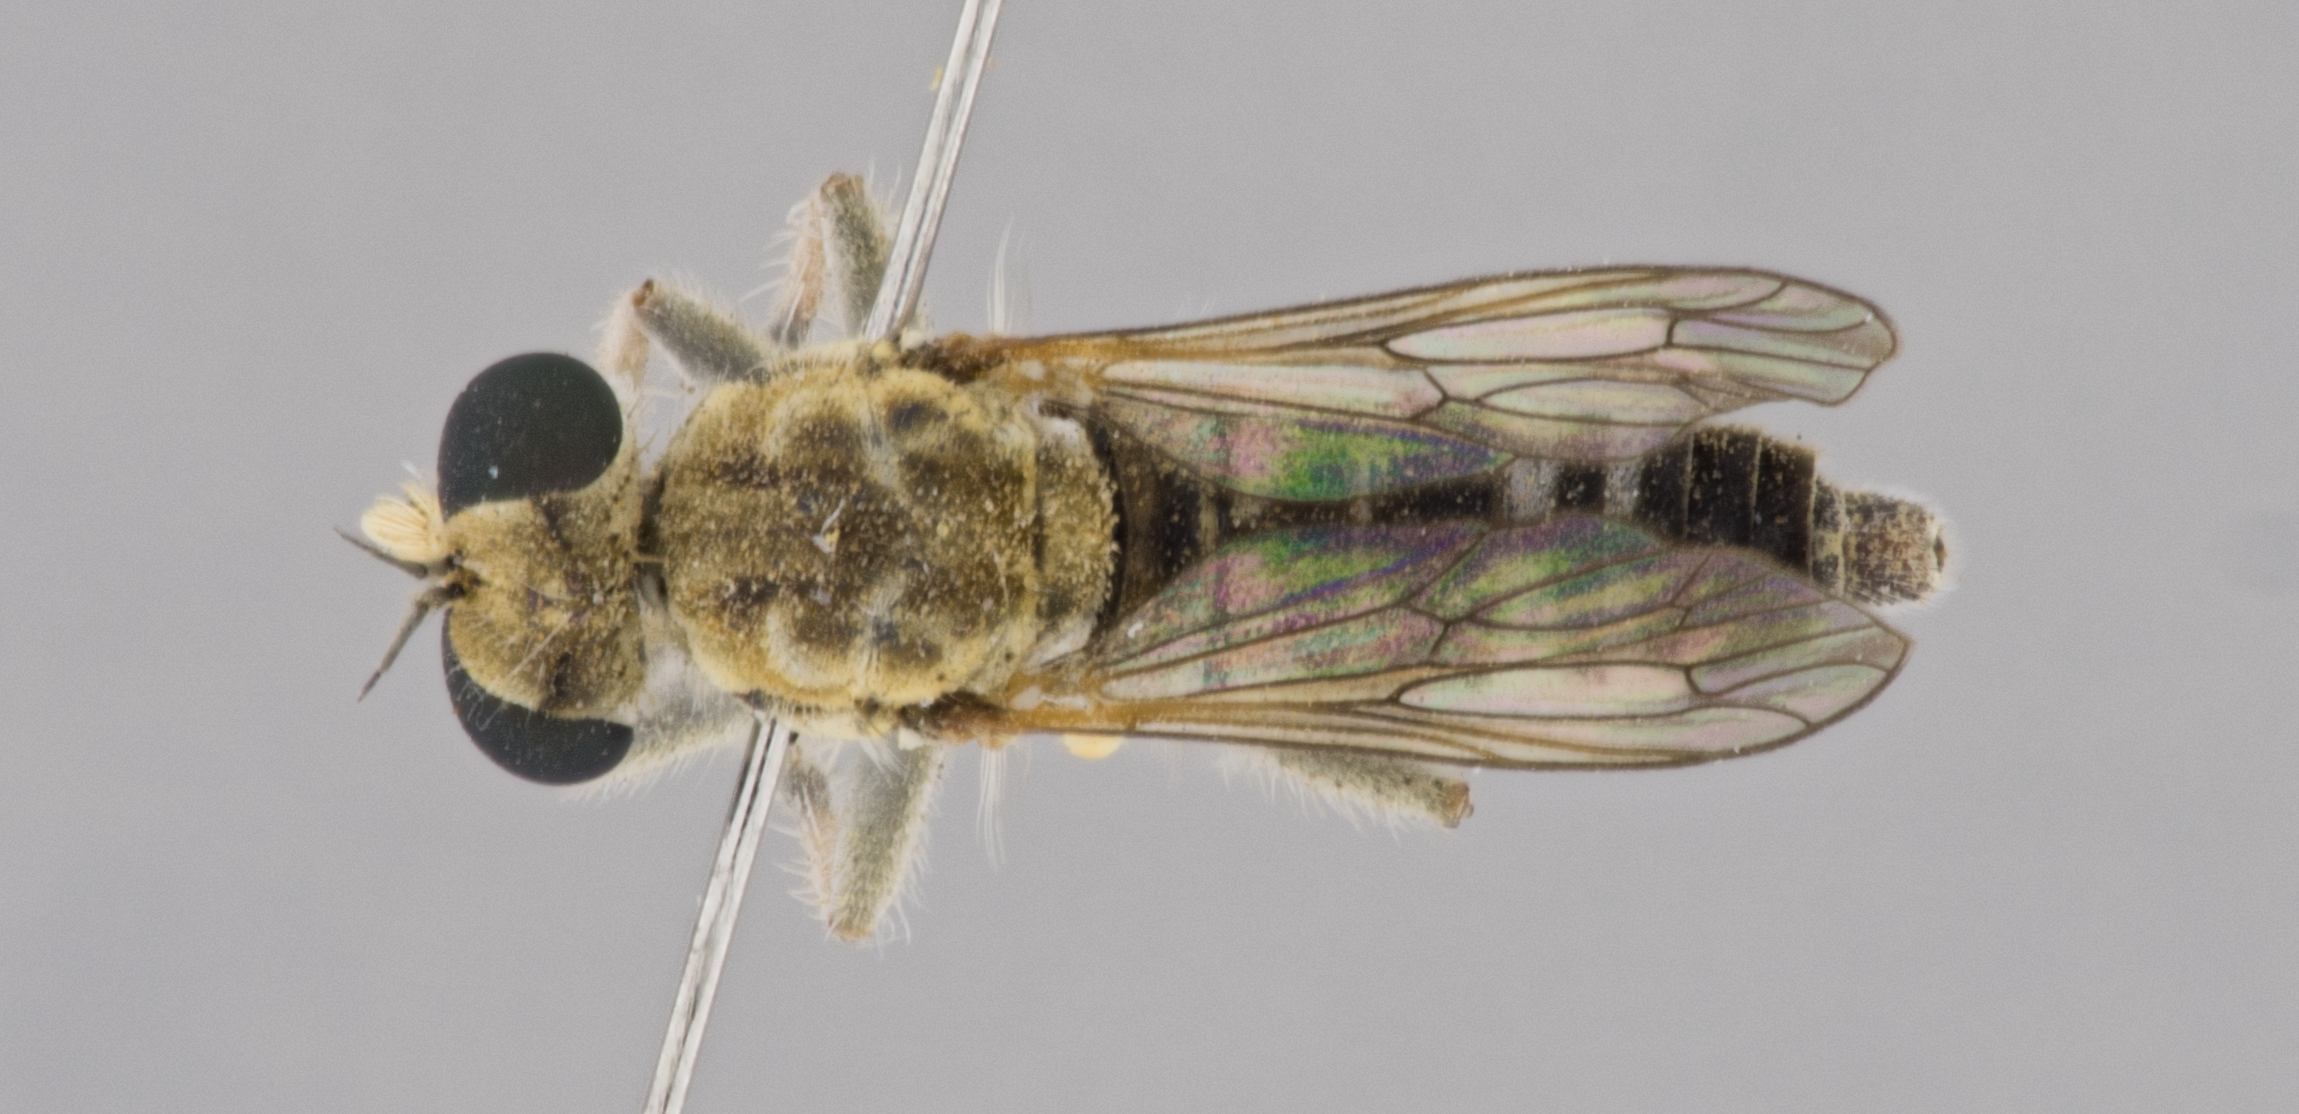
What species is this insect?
Stichopogon hermanni
